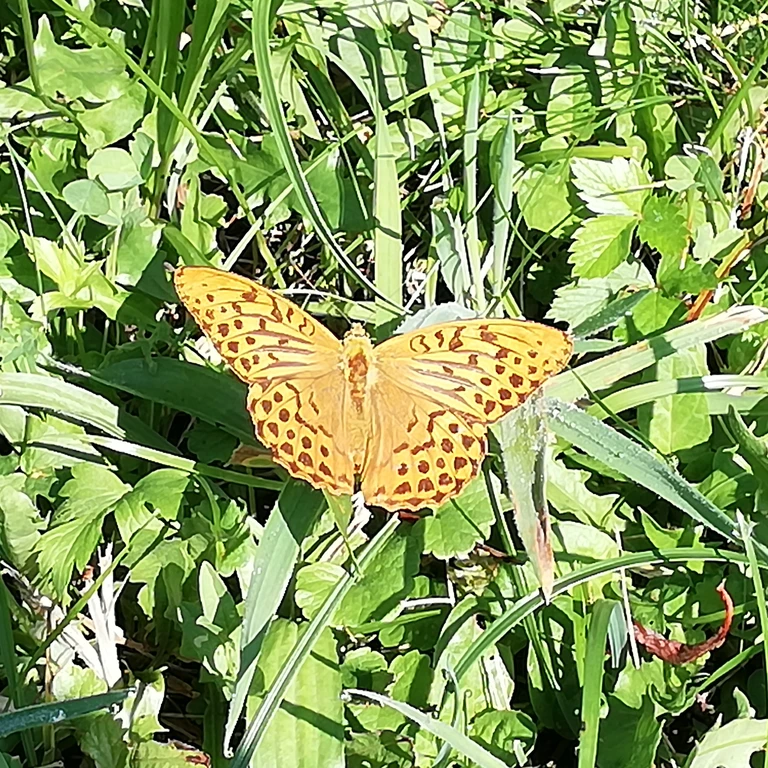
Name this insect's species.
Argynnis paphia
